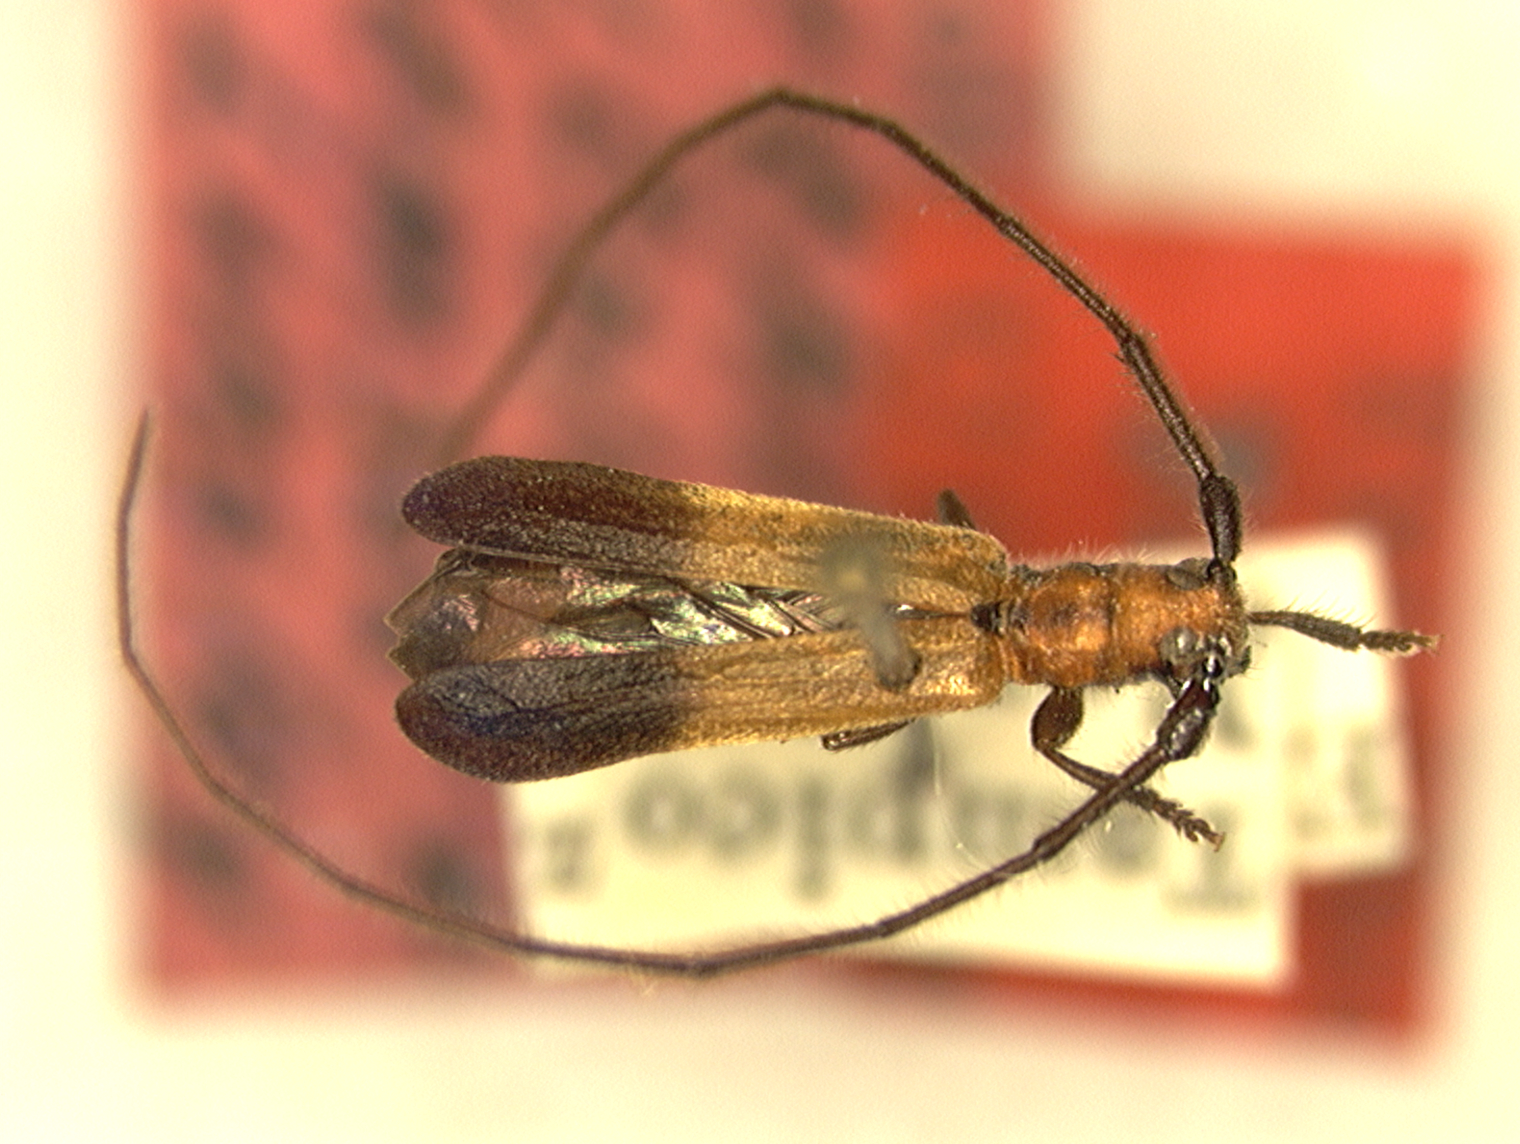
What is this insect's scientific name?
Methia lycoides
